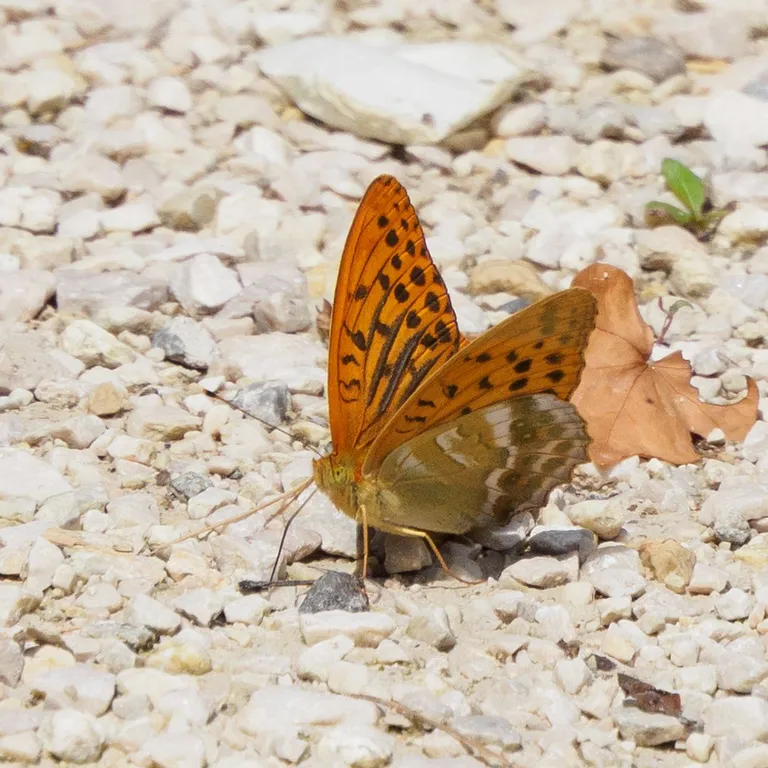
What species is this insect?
Argynnis paphia
